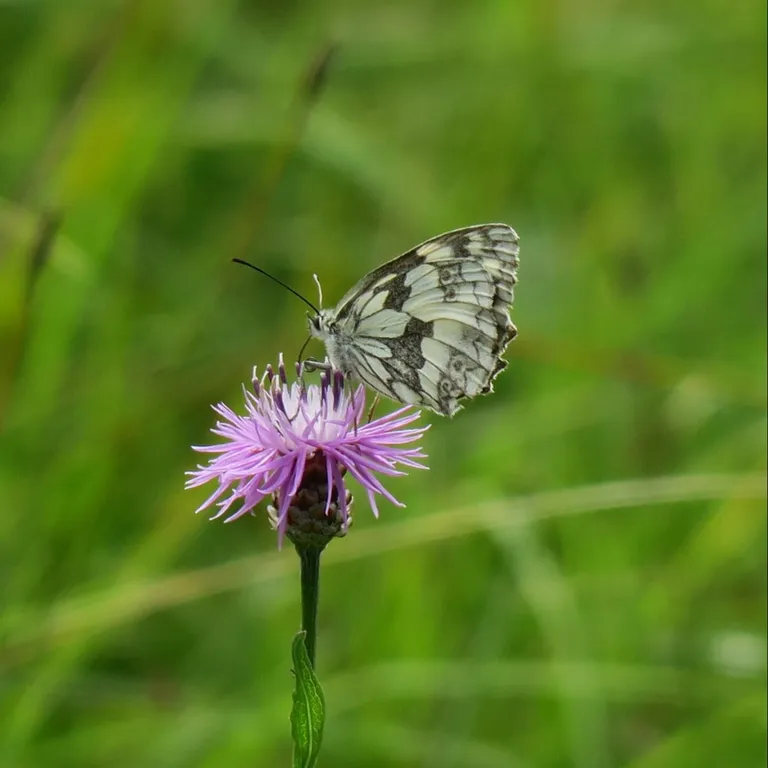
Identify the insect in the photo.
Melanargia galathea
